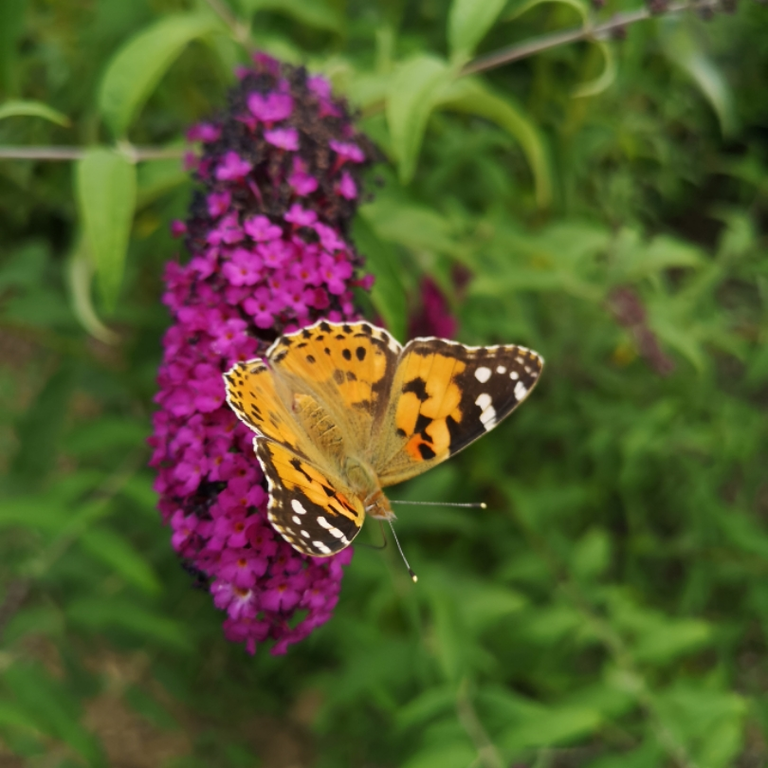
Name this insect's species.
Vanessa cardui
